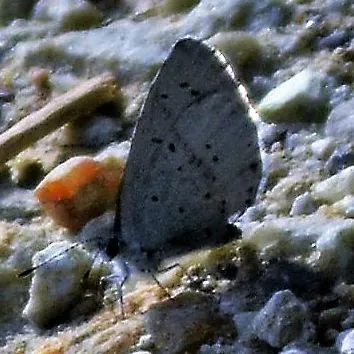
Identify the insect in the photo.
Celastrina argiolus
